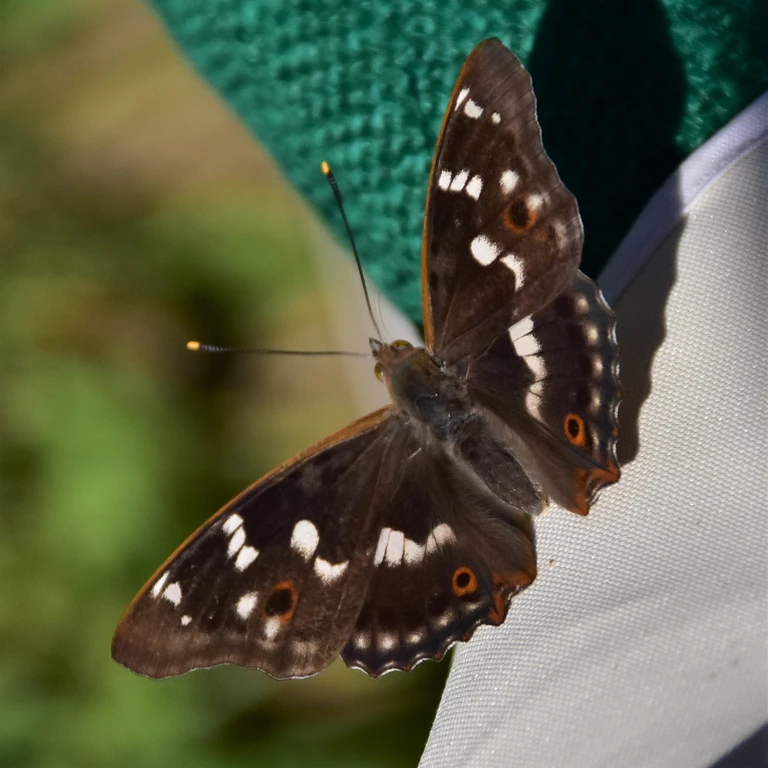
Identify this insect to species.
Apatura ilia
